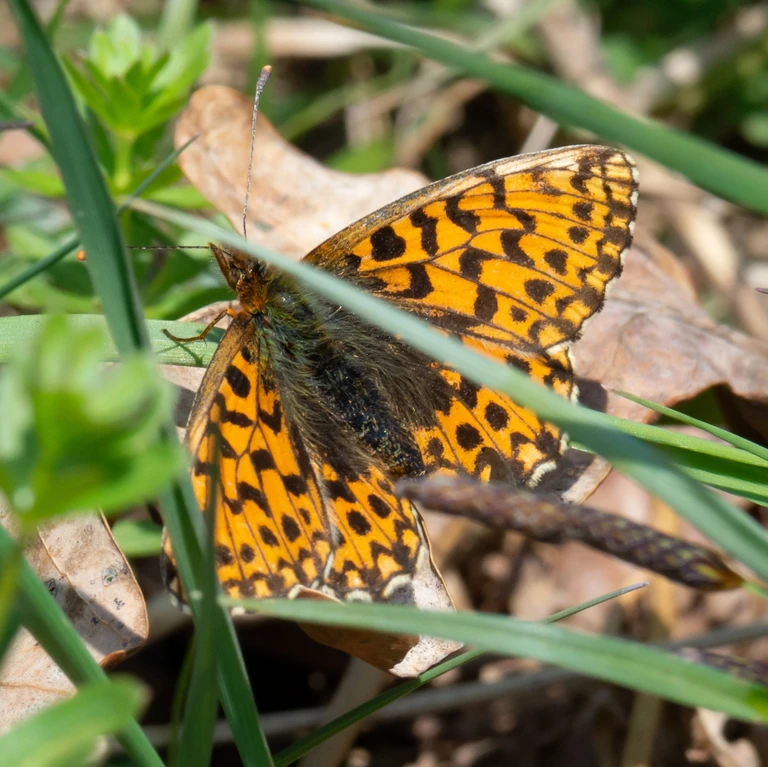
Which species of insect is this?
Boloria dia
